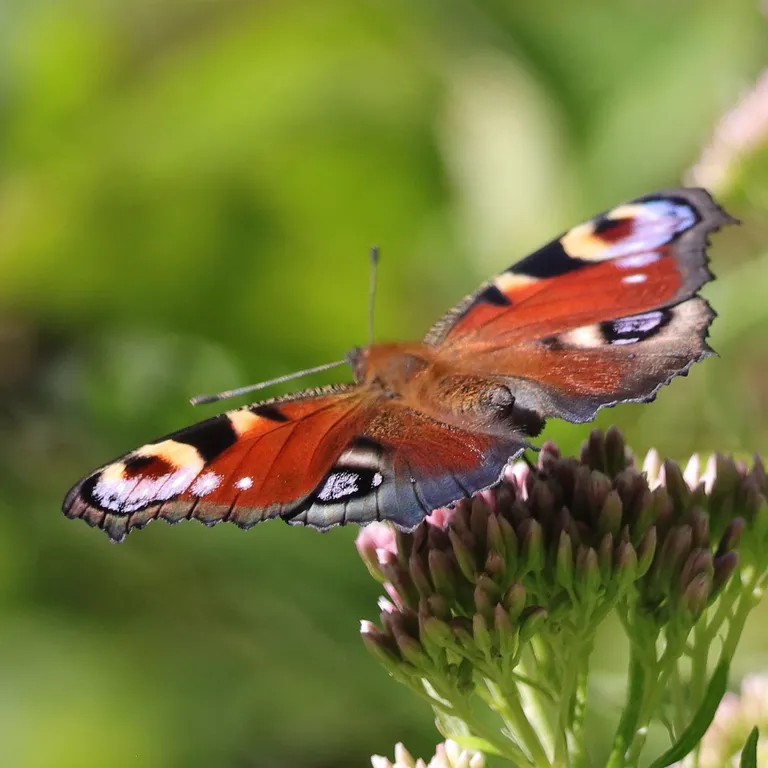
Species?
Aglais io
